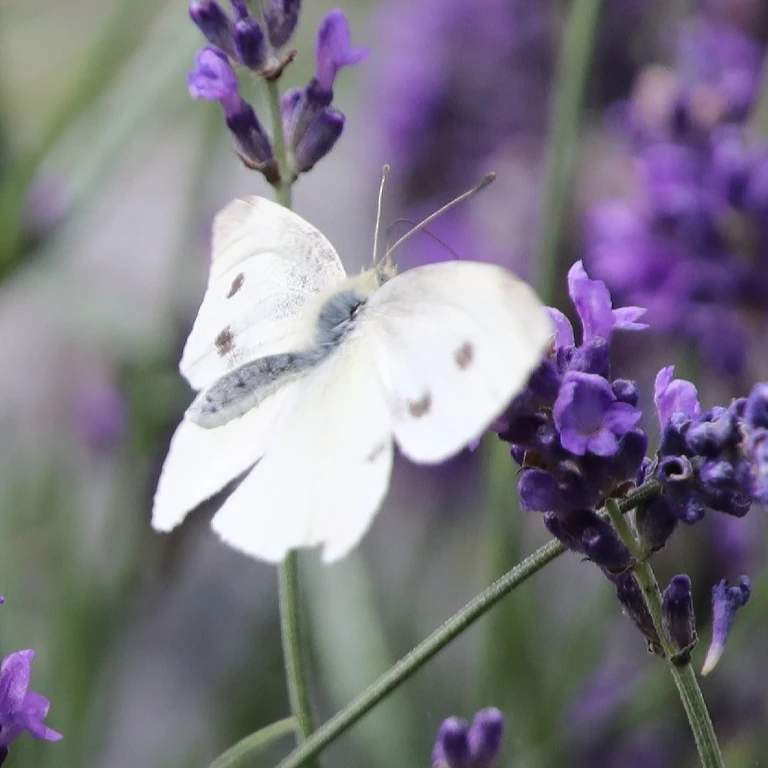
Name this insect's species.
Pieris rapae
